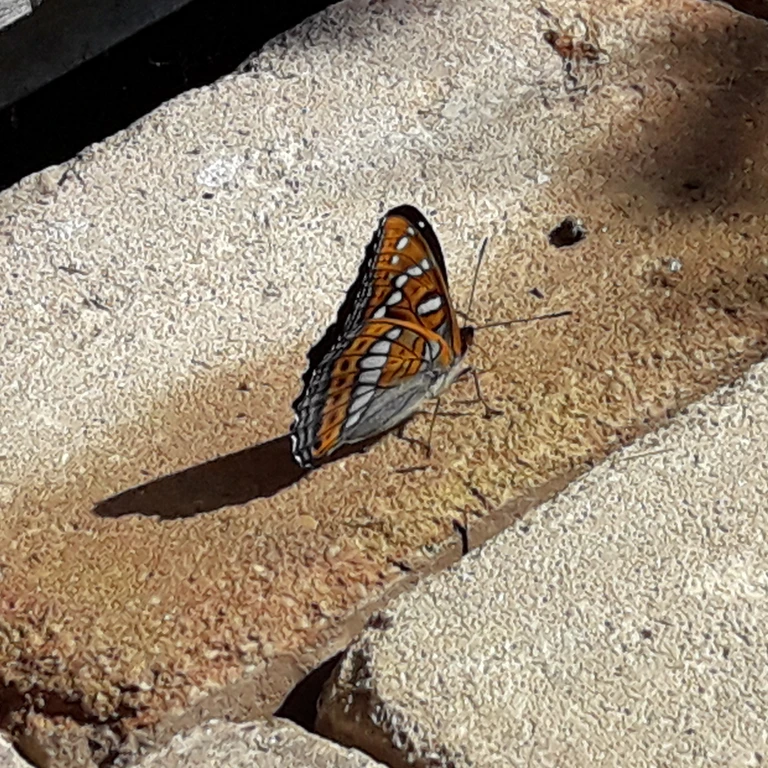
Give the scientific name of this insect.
Limenitis populi
